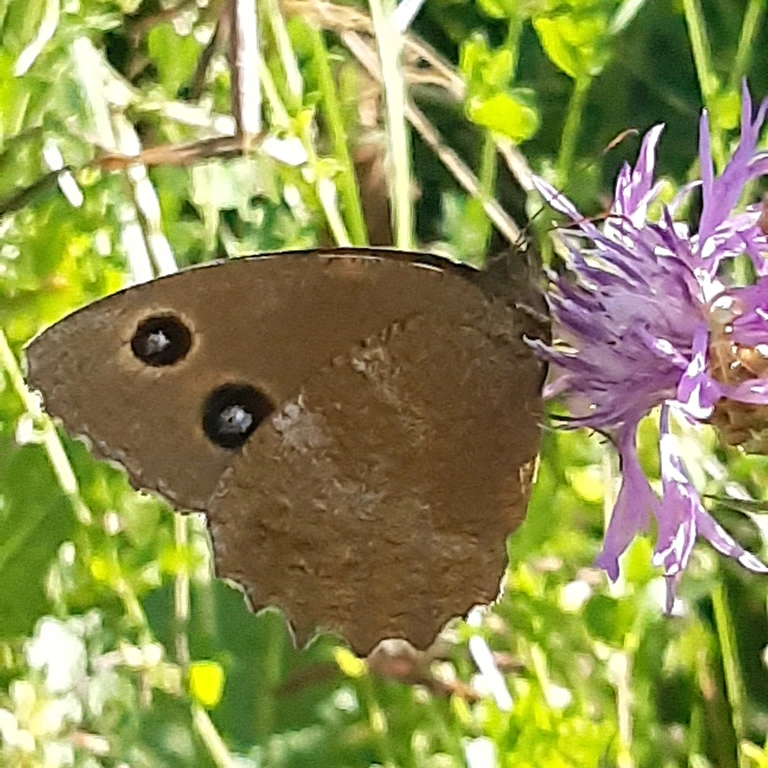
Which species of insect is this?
Minois dryas
